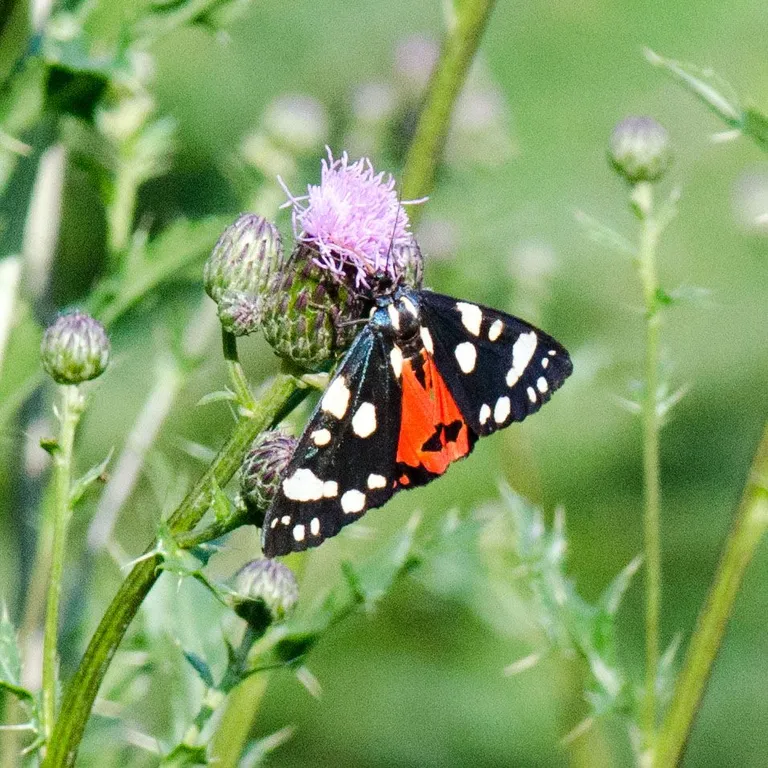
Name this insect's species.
Callimorpha dominula
